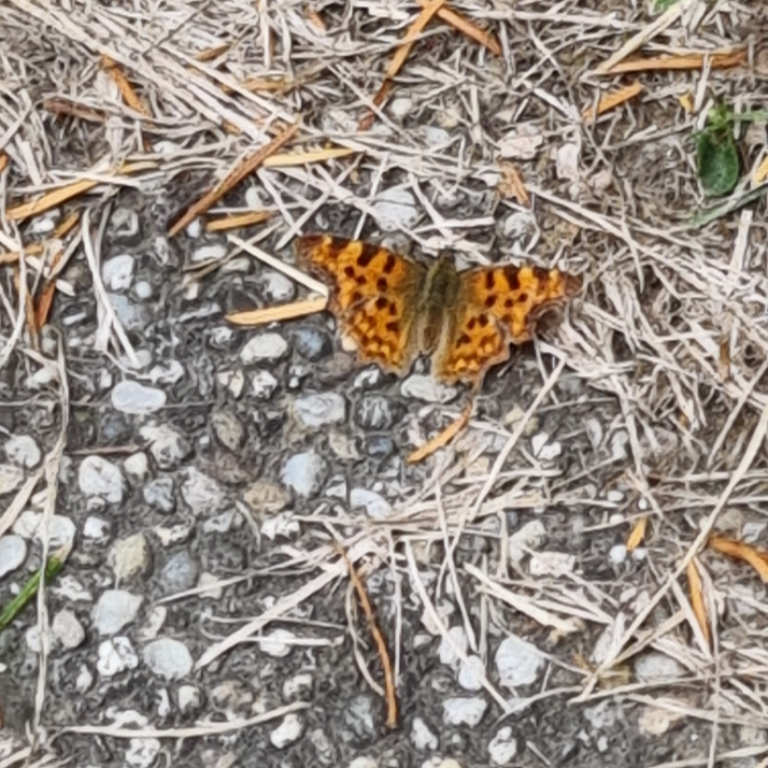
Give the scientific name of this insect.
Polygonia c-album
